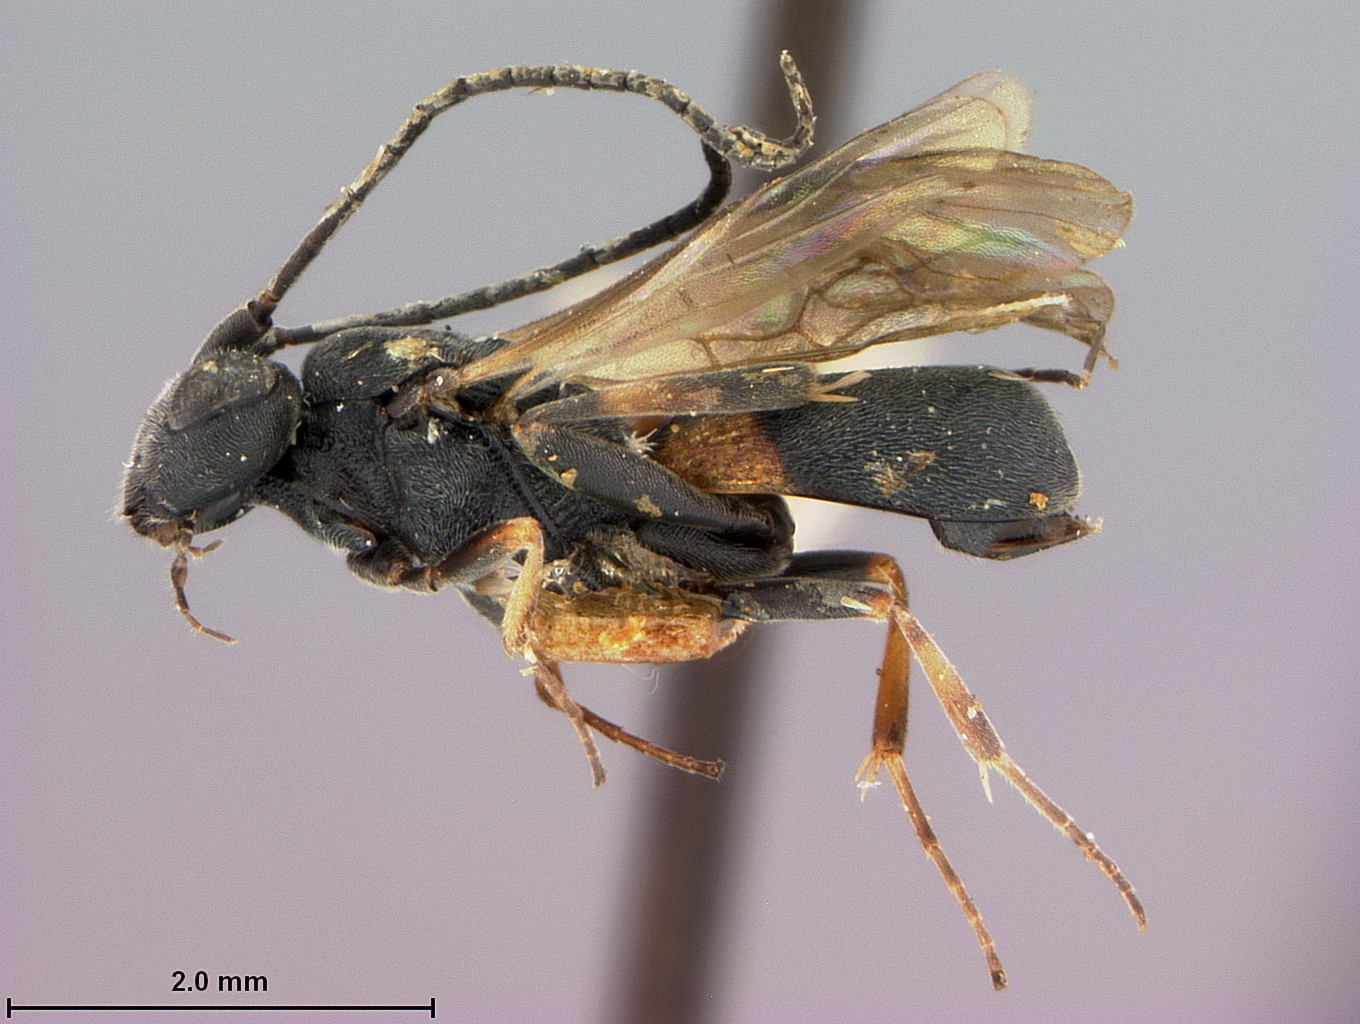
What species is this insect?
Chelonus suturalis
